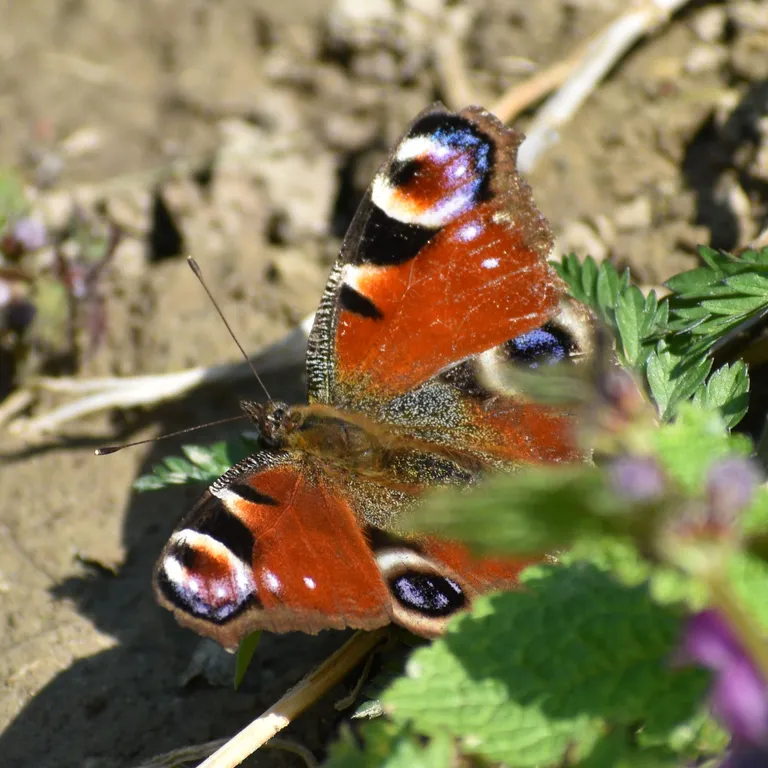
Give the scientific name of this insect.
Aglais io
